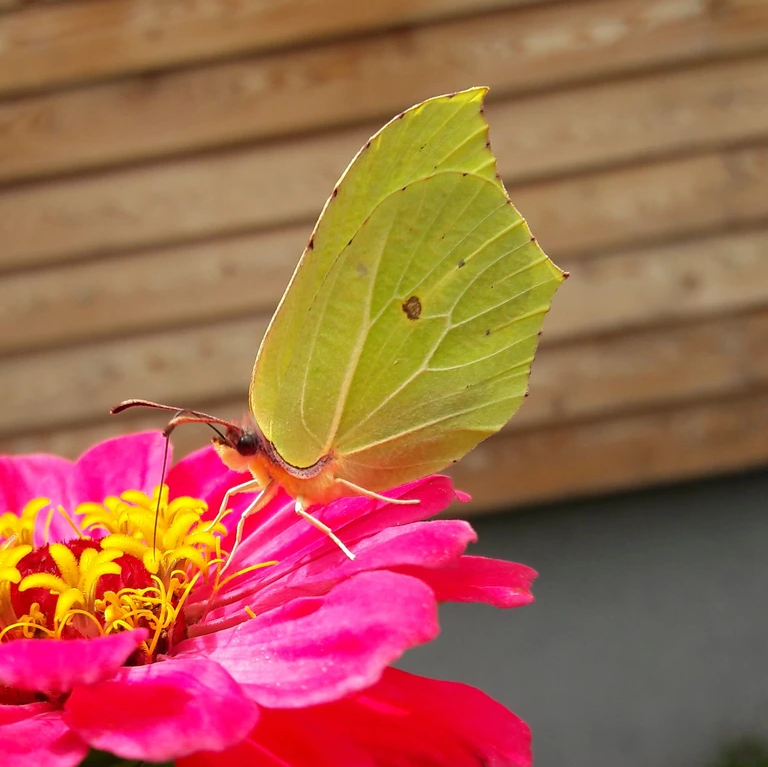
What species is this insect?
Gonepteryx rhamni
